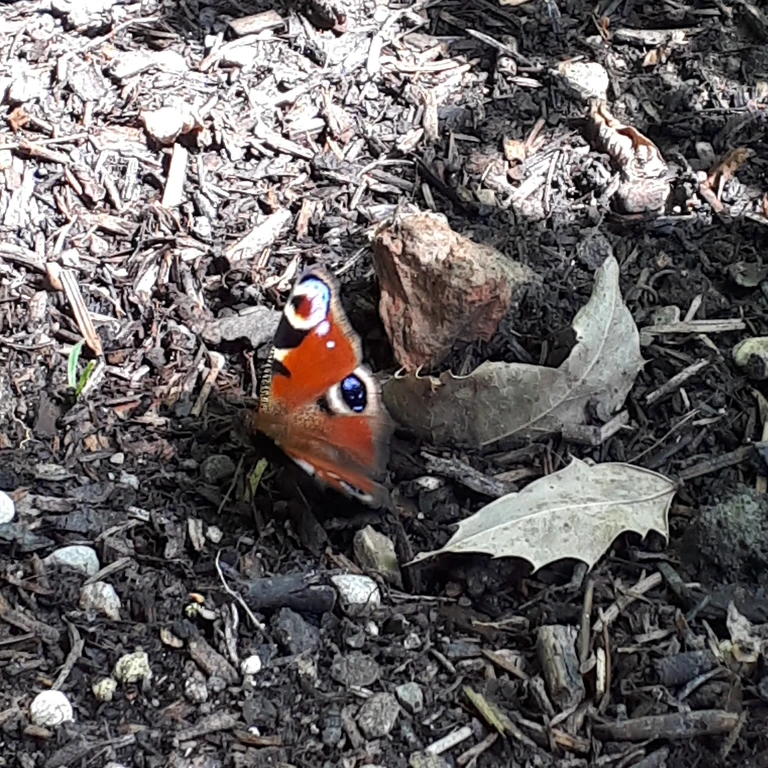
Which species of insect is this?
Aglais io
